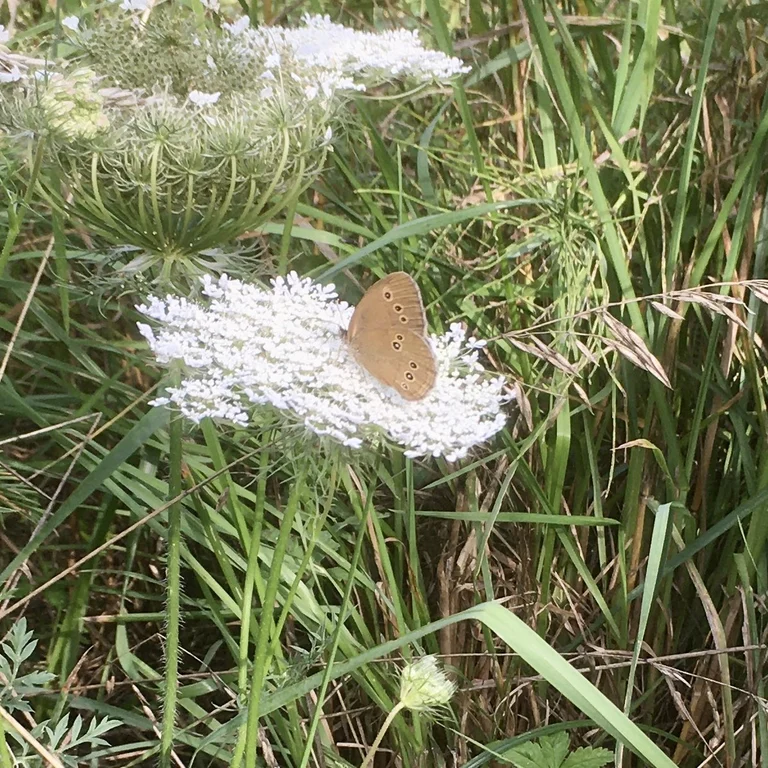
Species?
Aphantopus hyperantus
